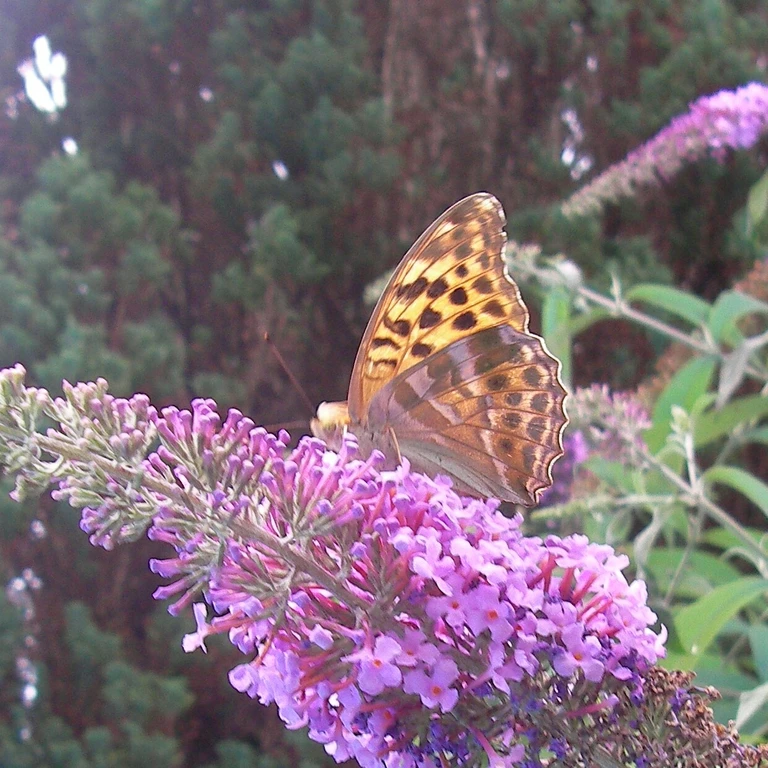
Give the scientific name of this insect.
Argynnis paphia
